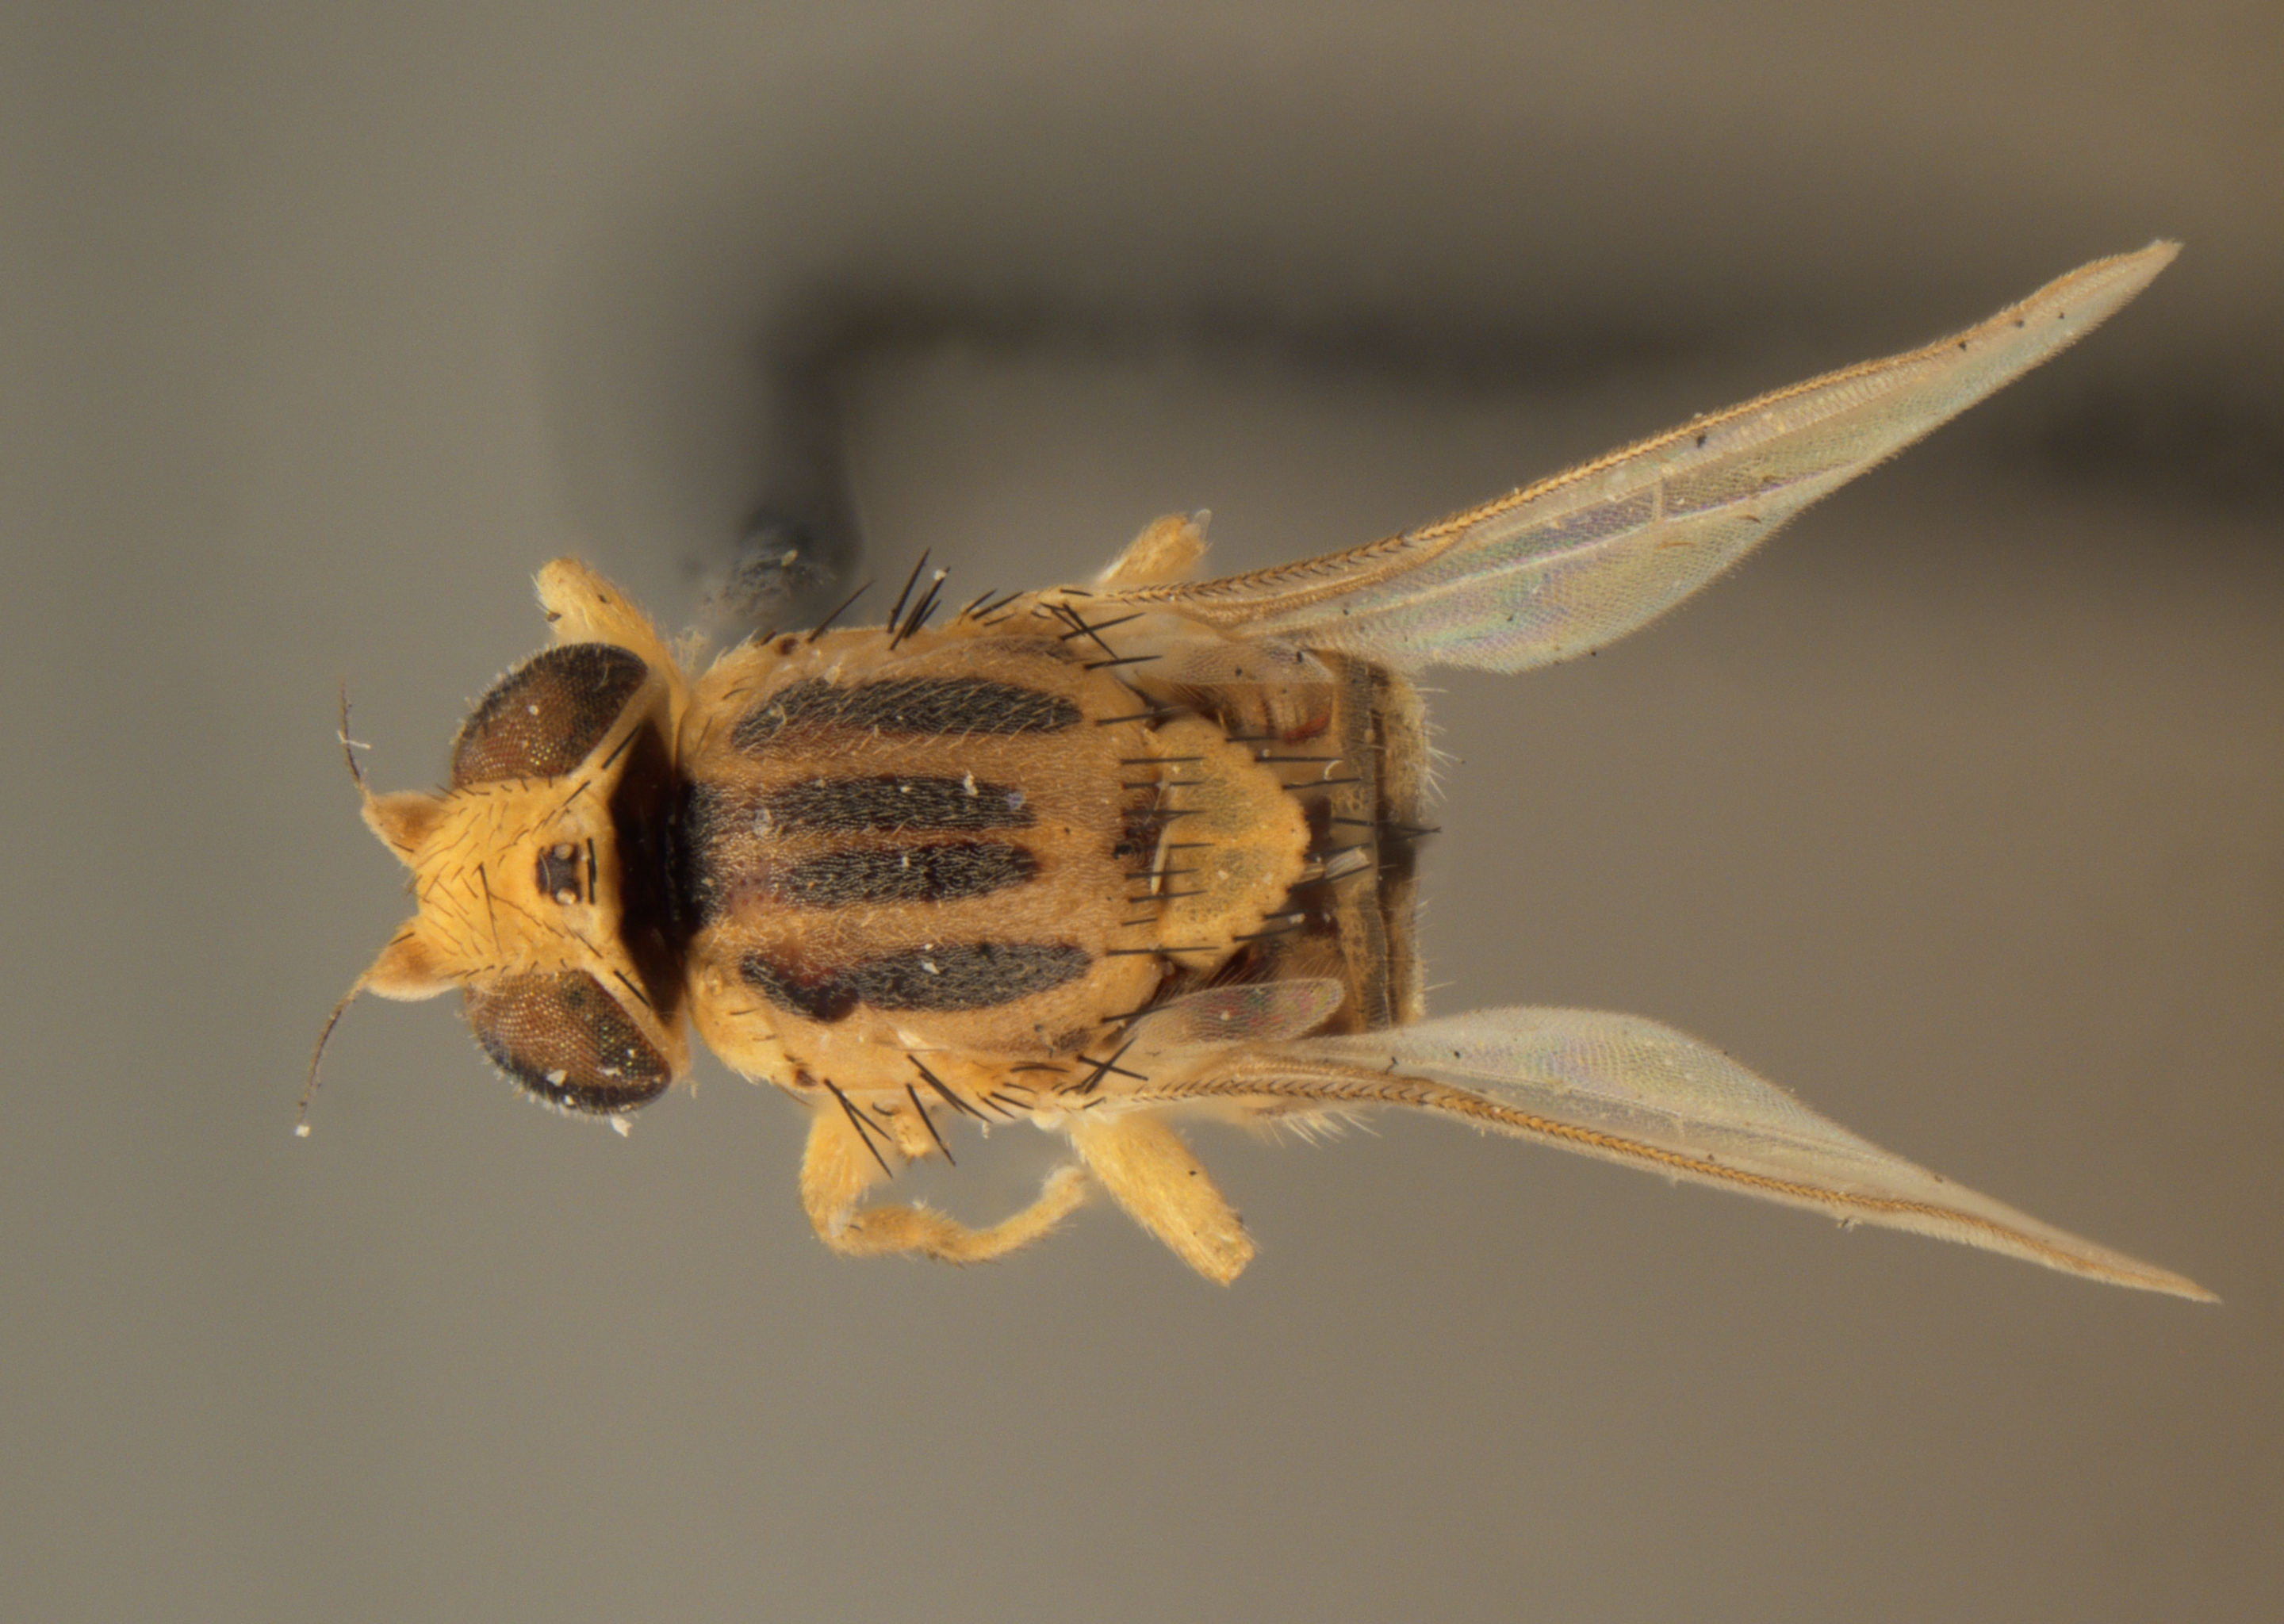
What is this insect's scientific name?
Eugaurax floridensis
